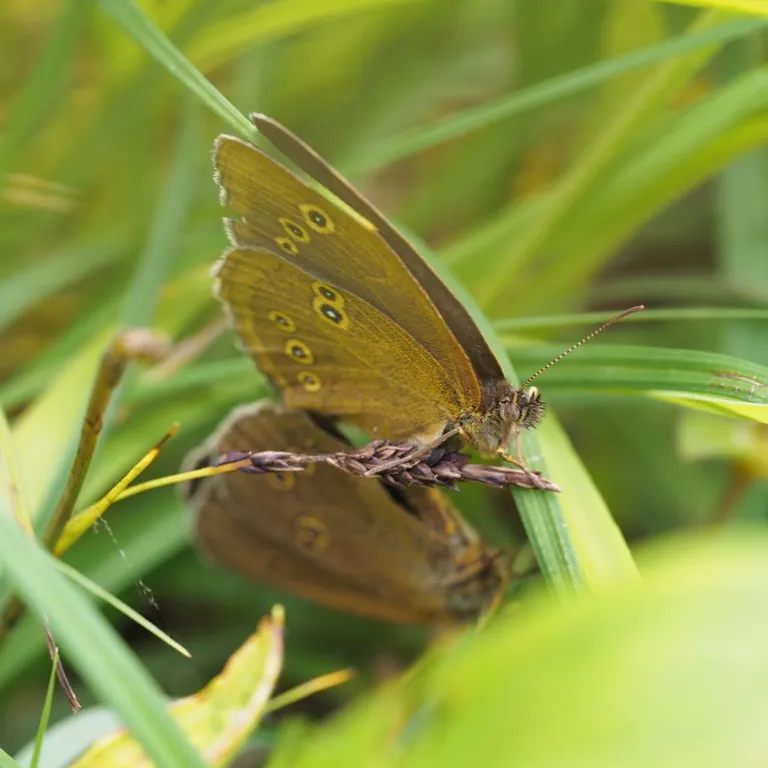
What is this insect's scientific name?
Aphantopus hyperantus
